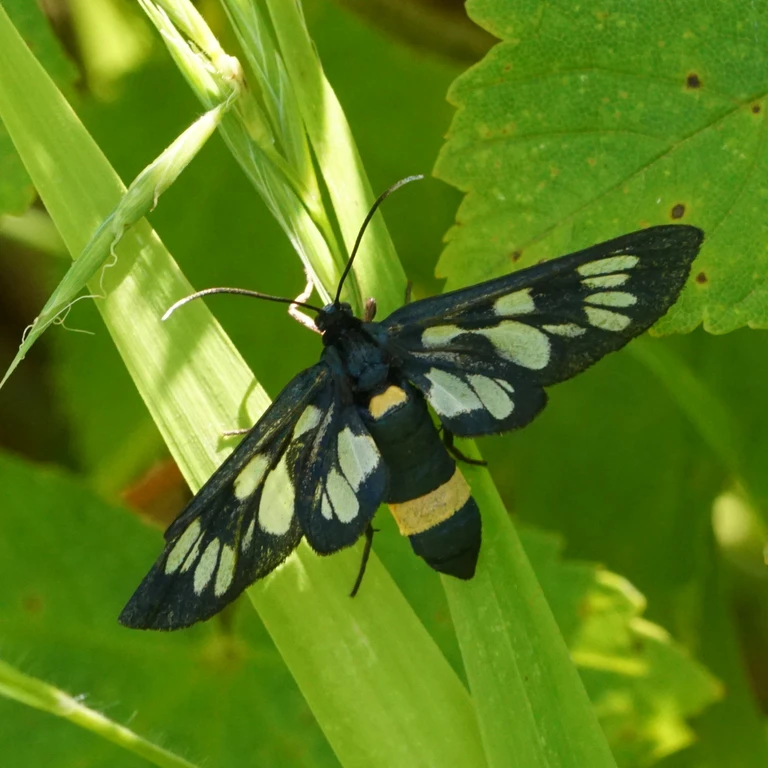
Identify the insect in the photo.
Amata phegea
